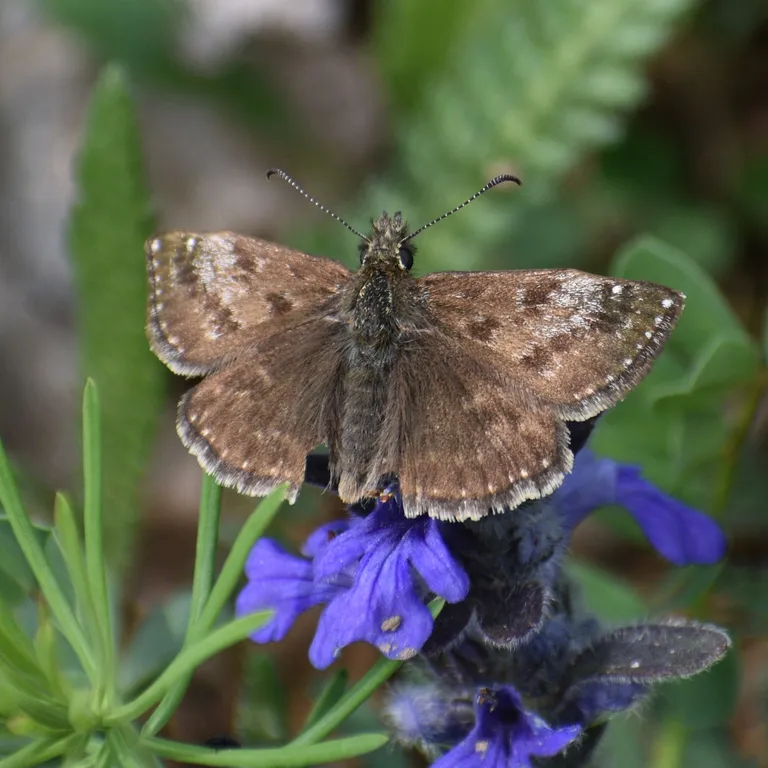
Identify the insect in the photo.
Erynnis tages
